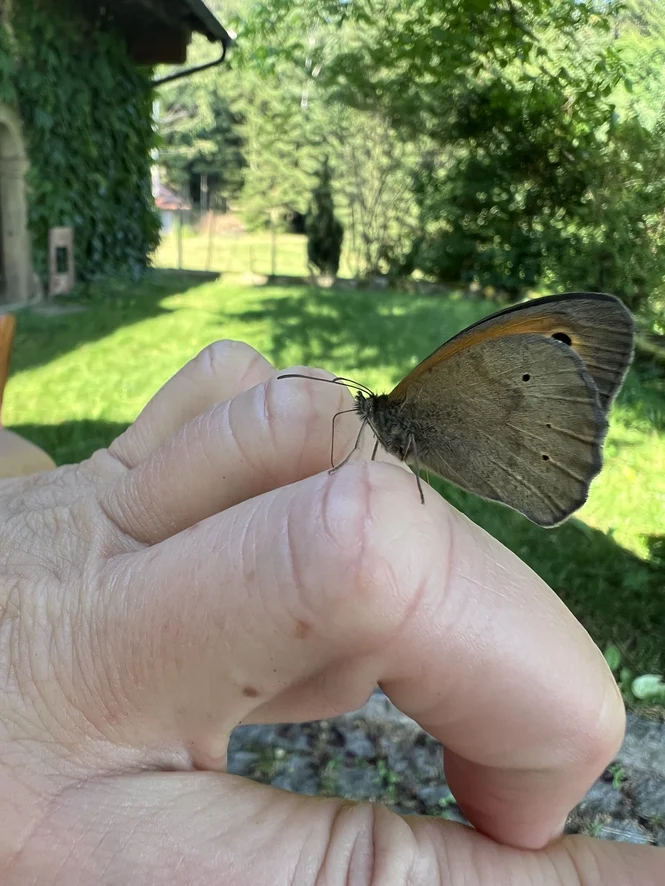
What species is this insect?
Maniola jurtina
